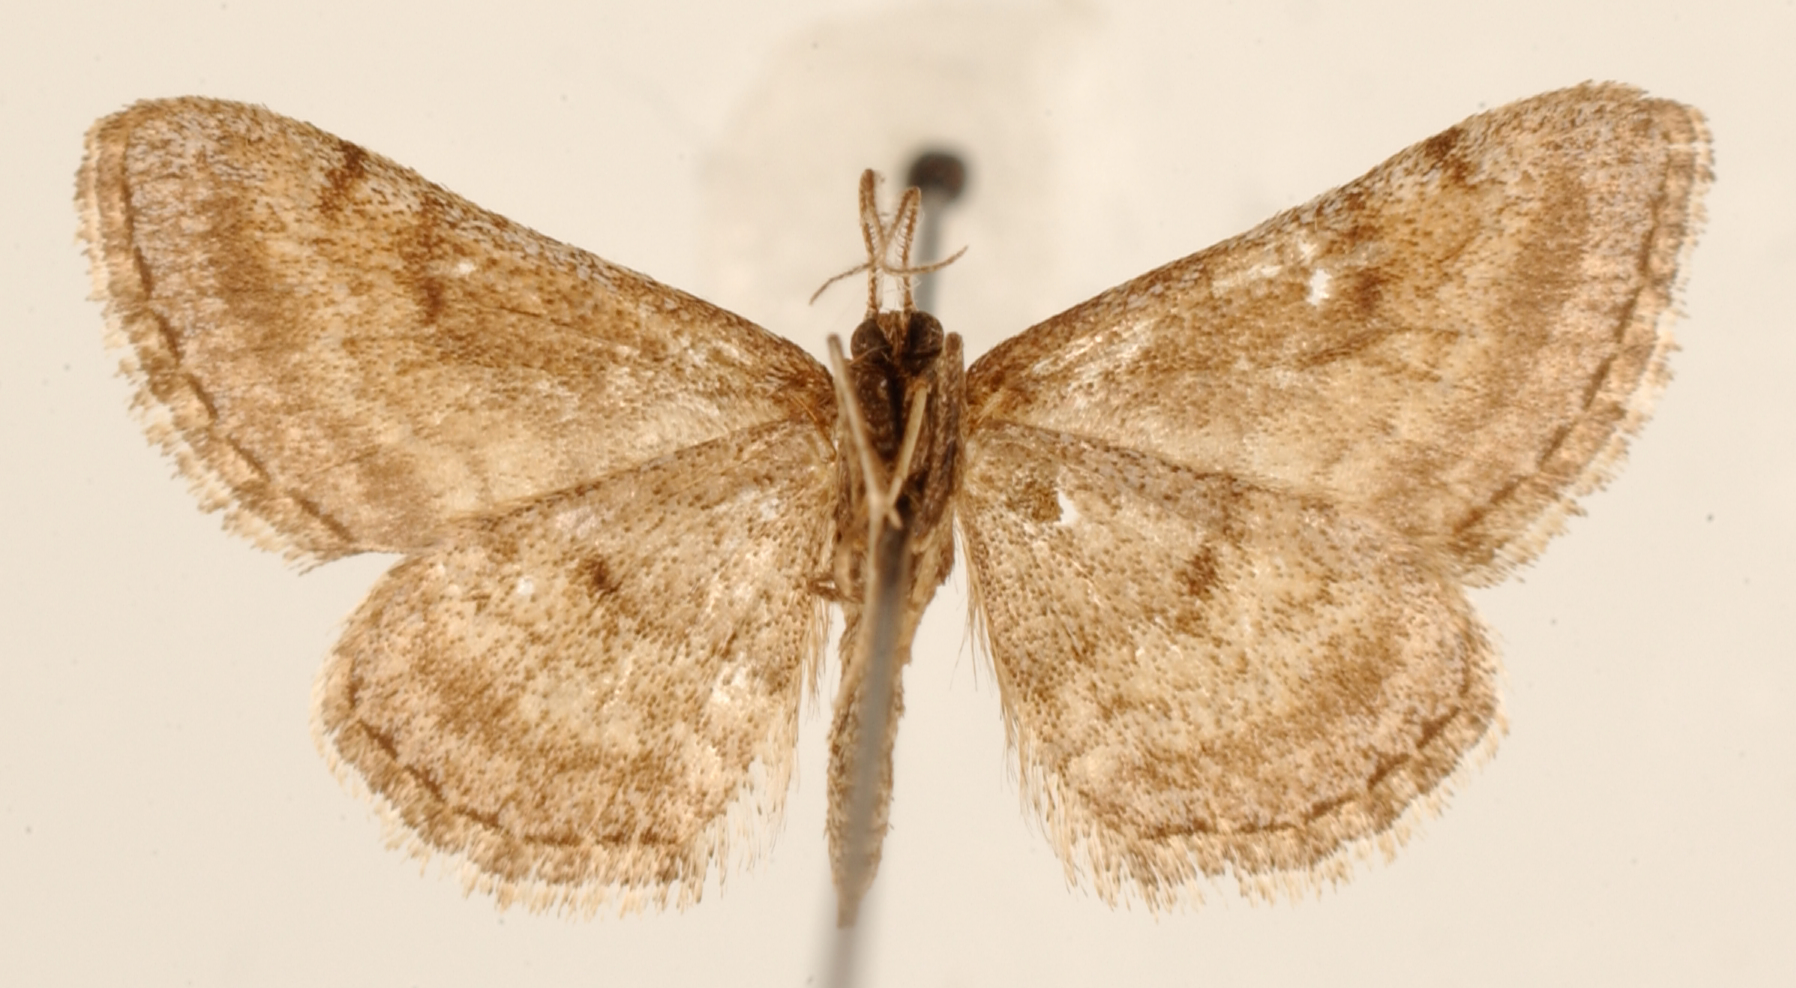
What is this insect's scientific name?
Eois panerema
